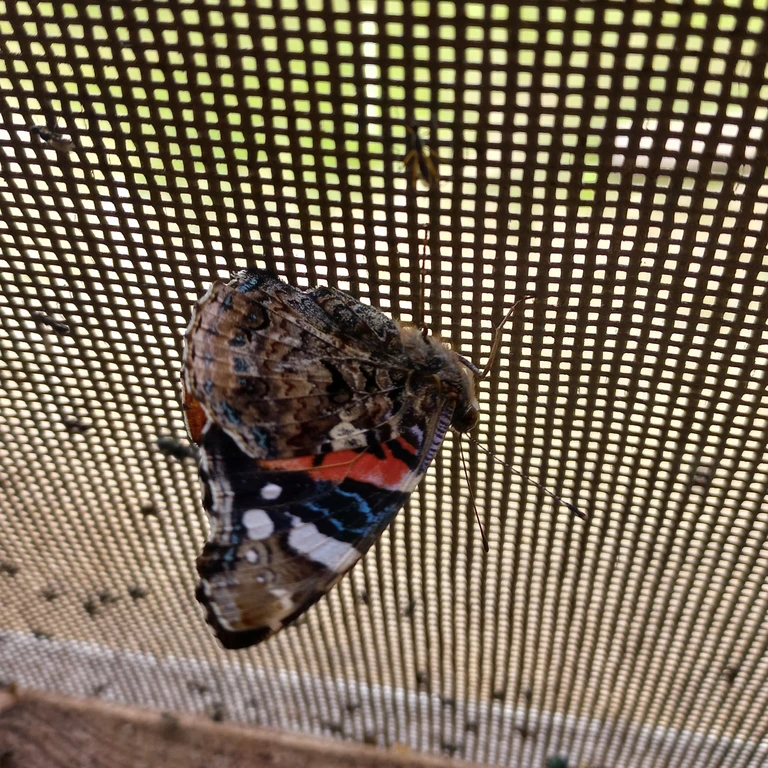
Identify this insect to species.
Vanessa atalanta
